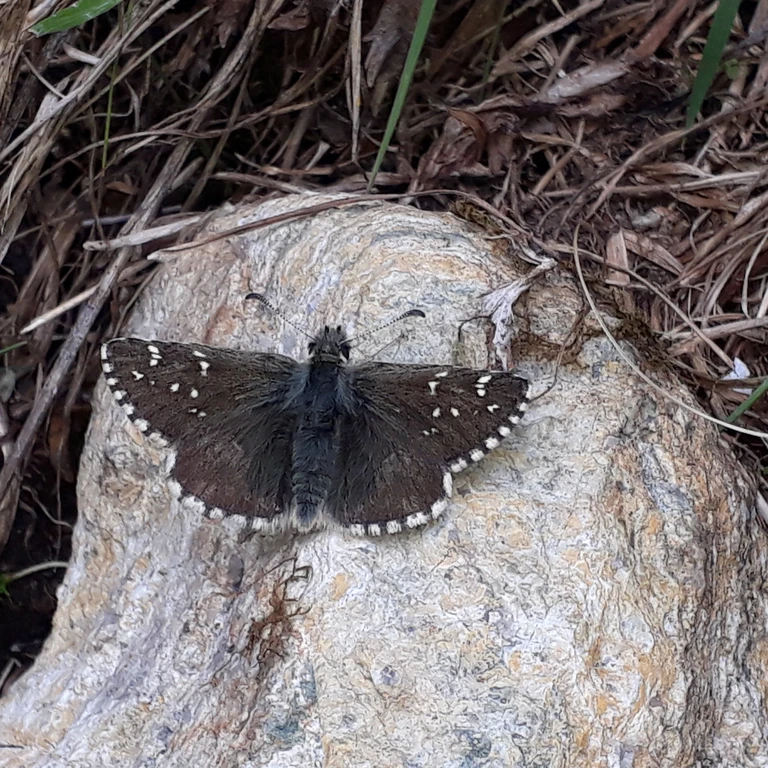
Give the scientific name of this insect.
Pyrgus cacaliae
